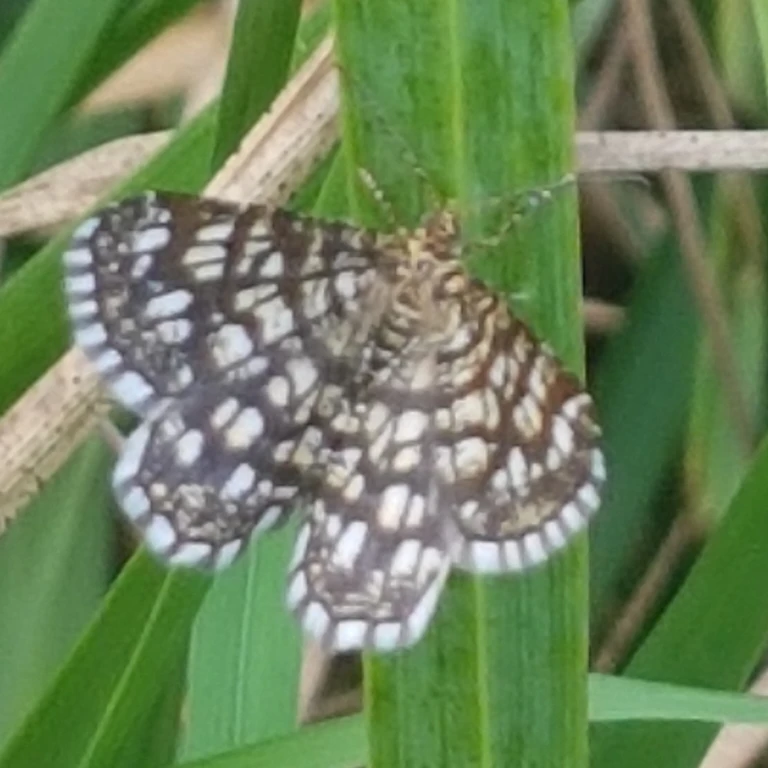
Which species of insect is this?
Chiasmia clathrata
